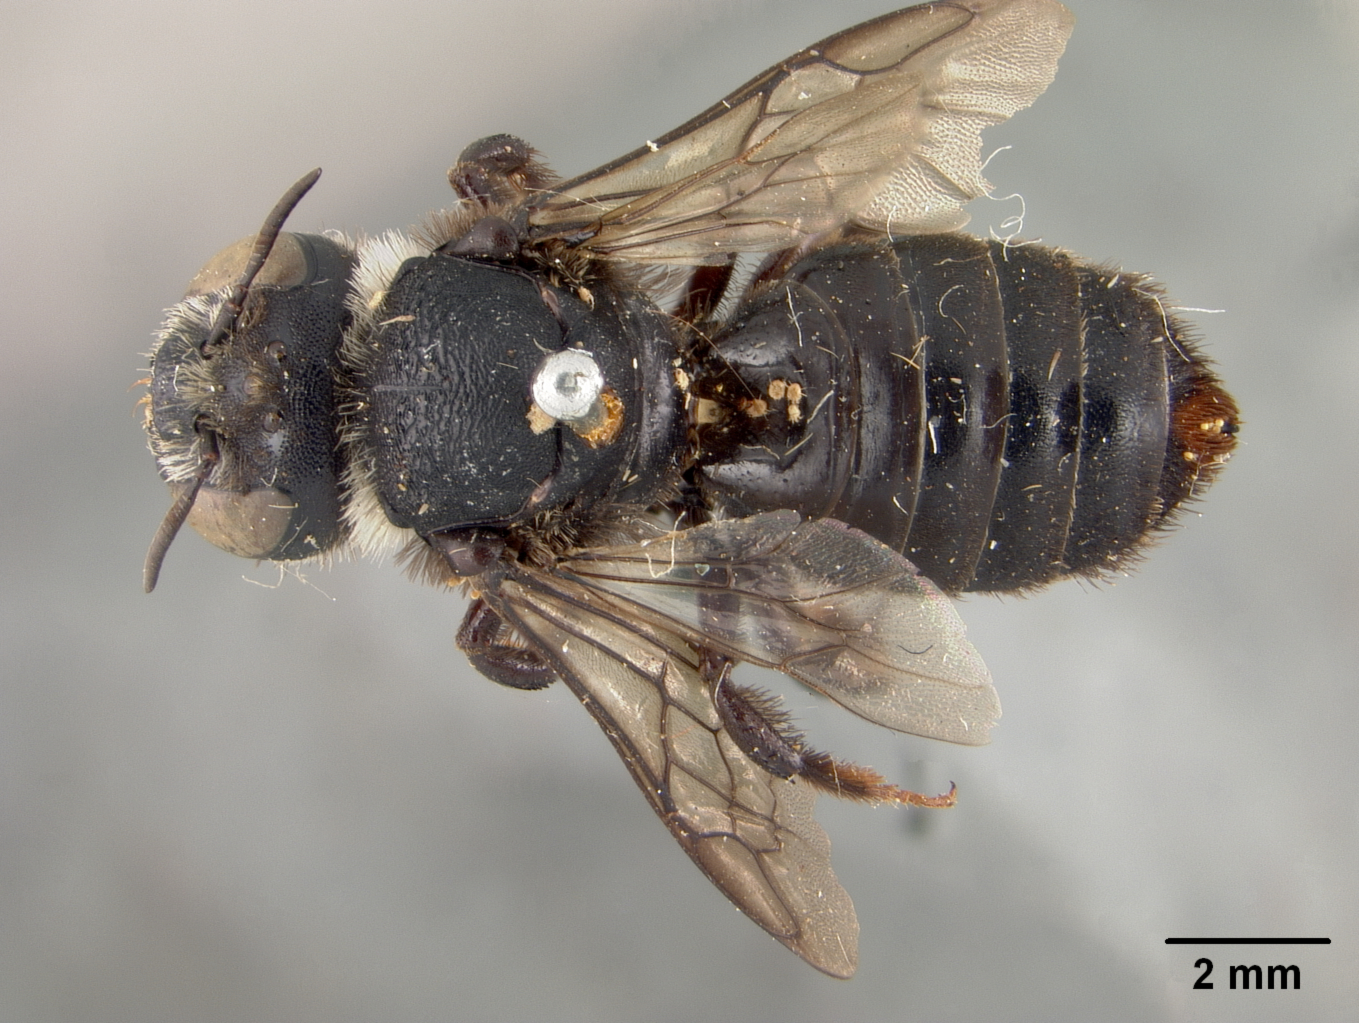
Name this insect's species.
Lithurgus albofimbriatus
